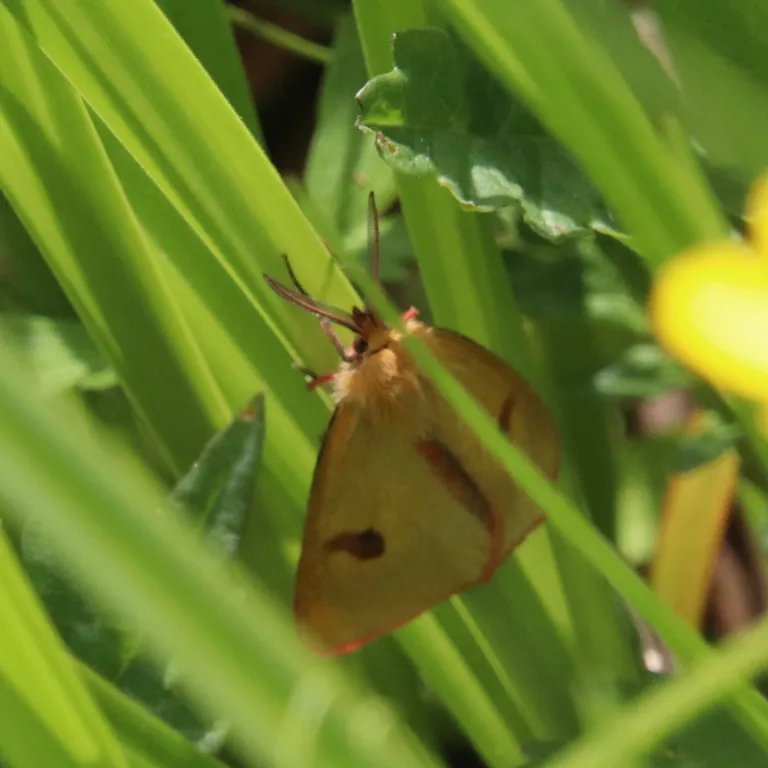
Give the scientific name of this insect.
Diacrisia sannio
